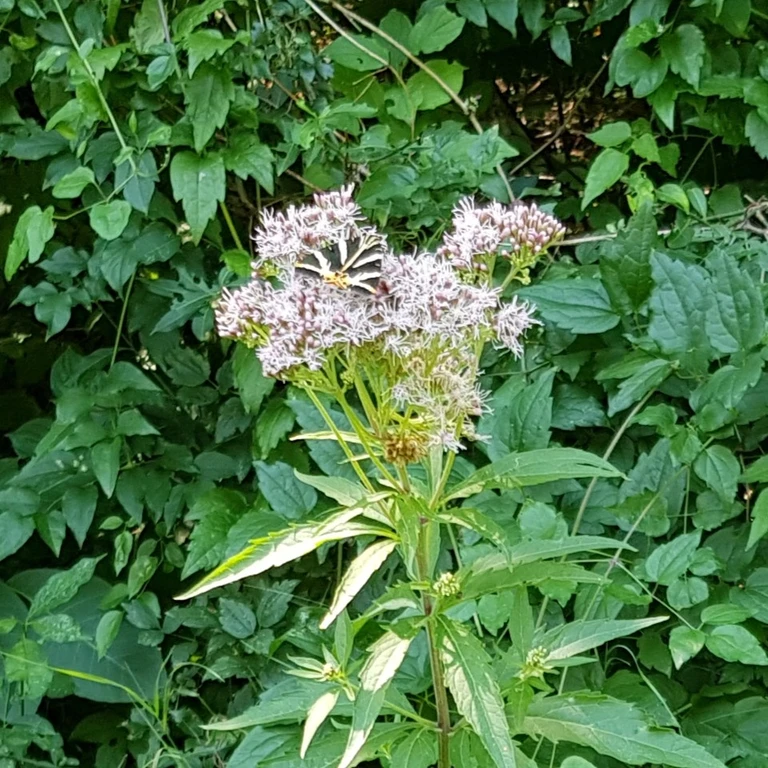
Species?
Euplagia quadripunctaria
